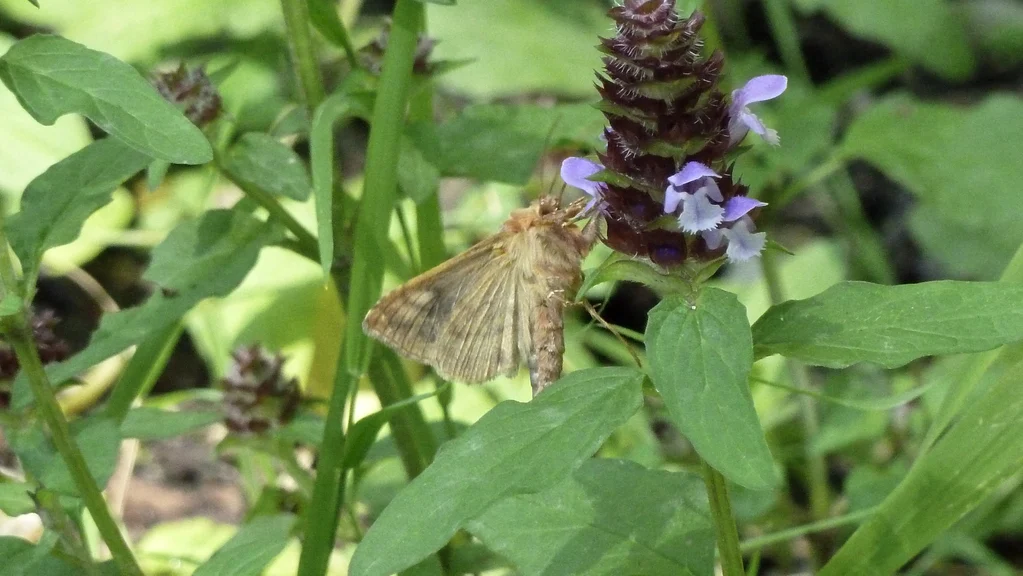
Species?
Autographa gamma
